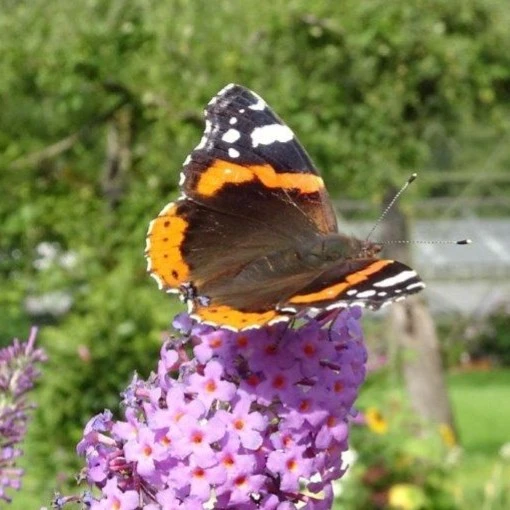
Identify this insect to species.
Vanessa atalanta
